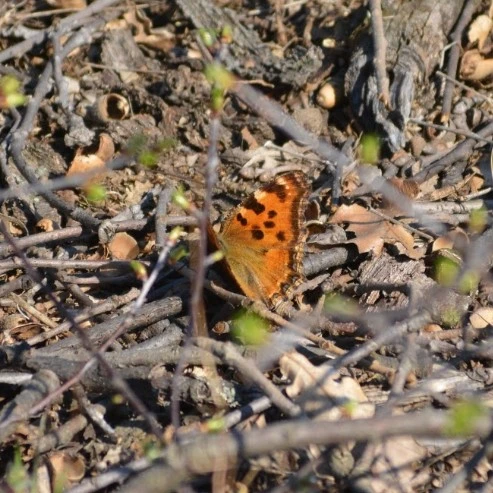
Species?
Nymphalis polychloros
